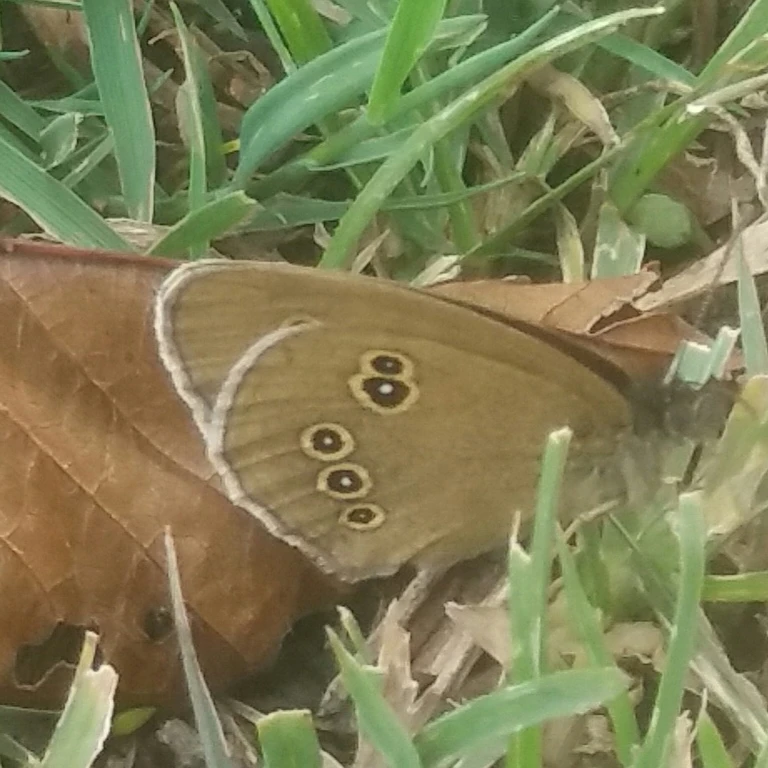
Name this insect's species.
Aphantopus hyperantus
